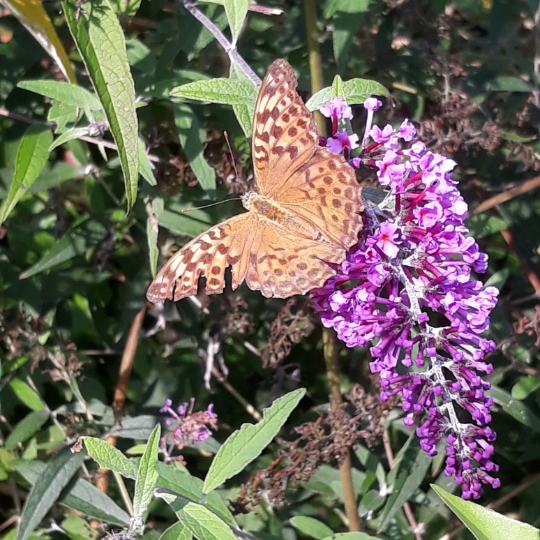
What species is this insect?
Argynnis paphia
